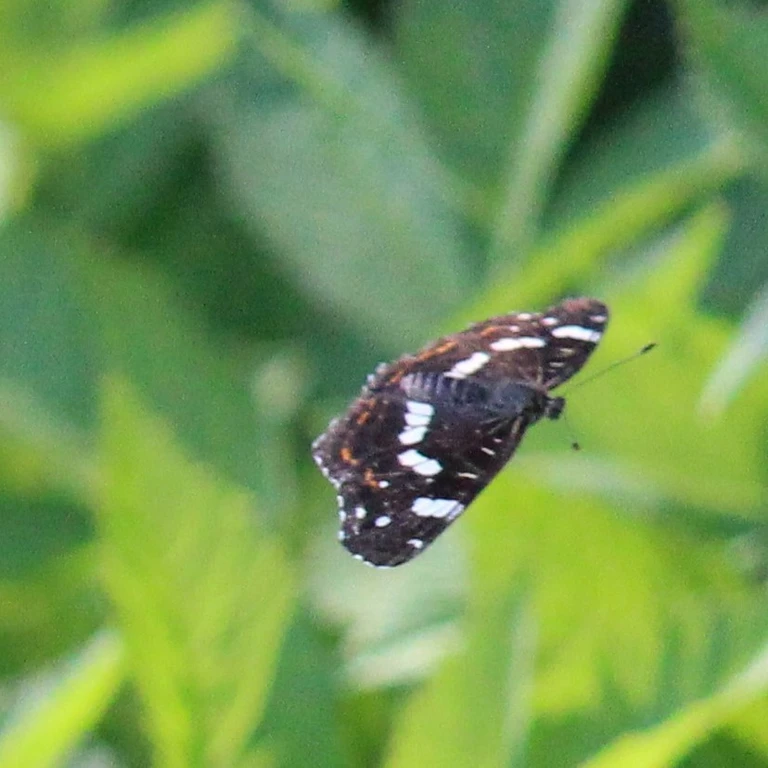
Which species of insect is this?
Araschnia levana
